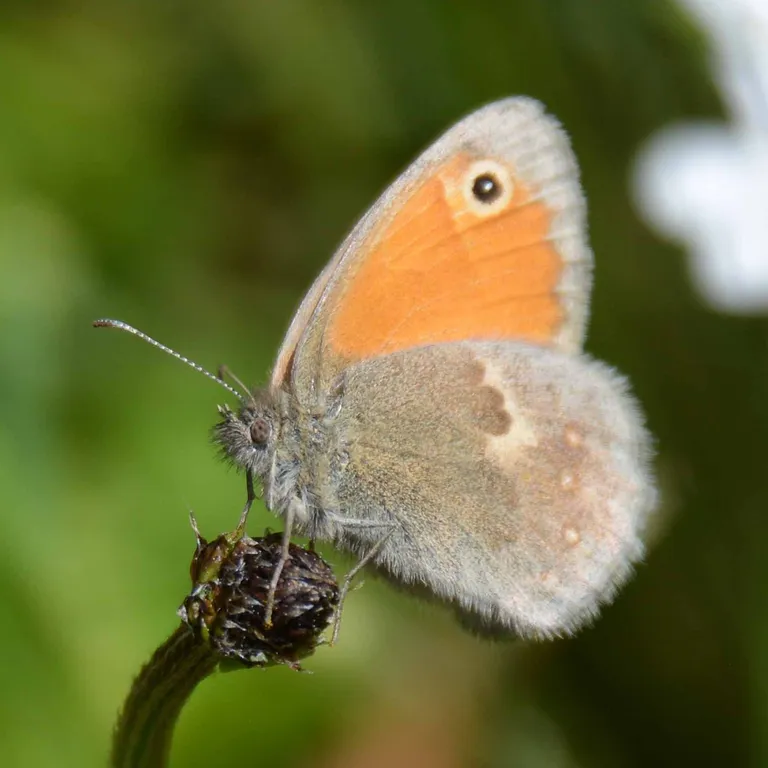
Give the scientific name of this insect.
Coenonympha pamphilus
